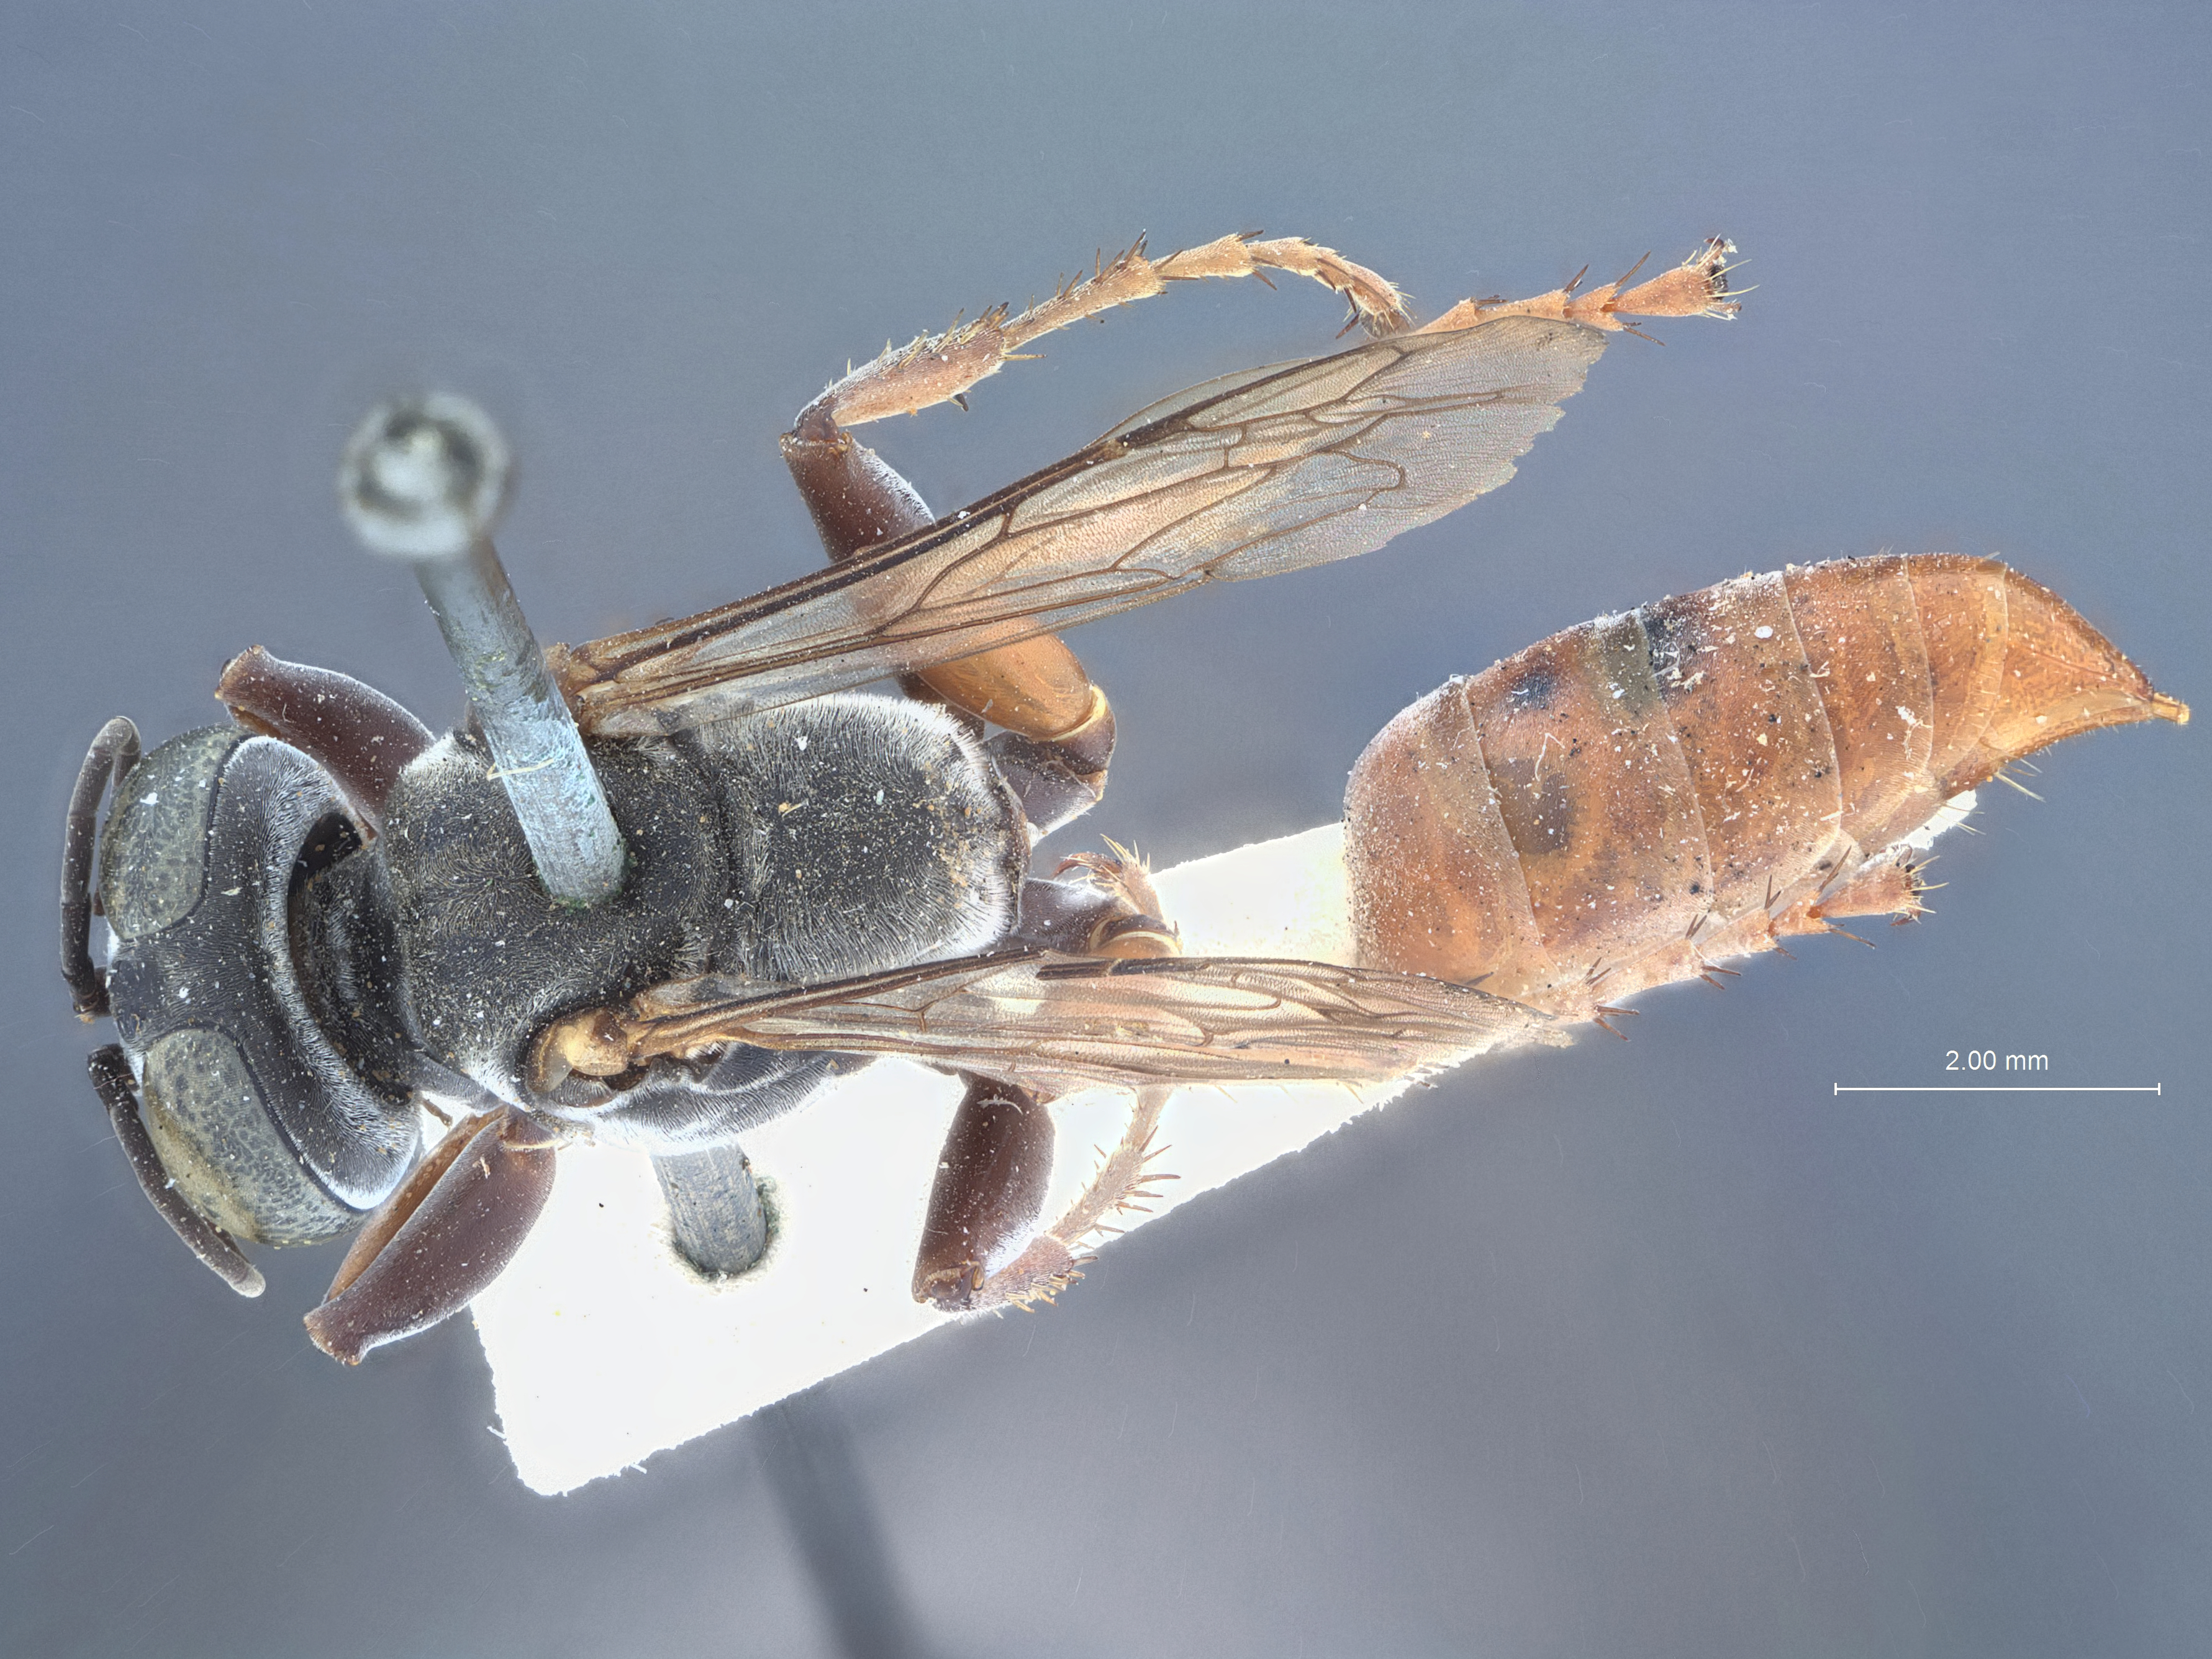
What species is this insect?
Tachysphex spinosus
